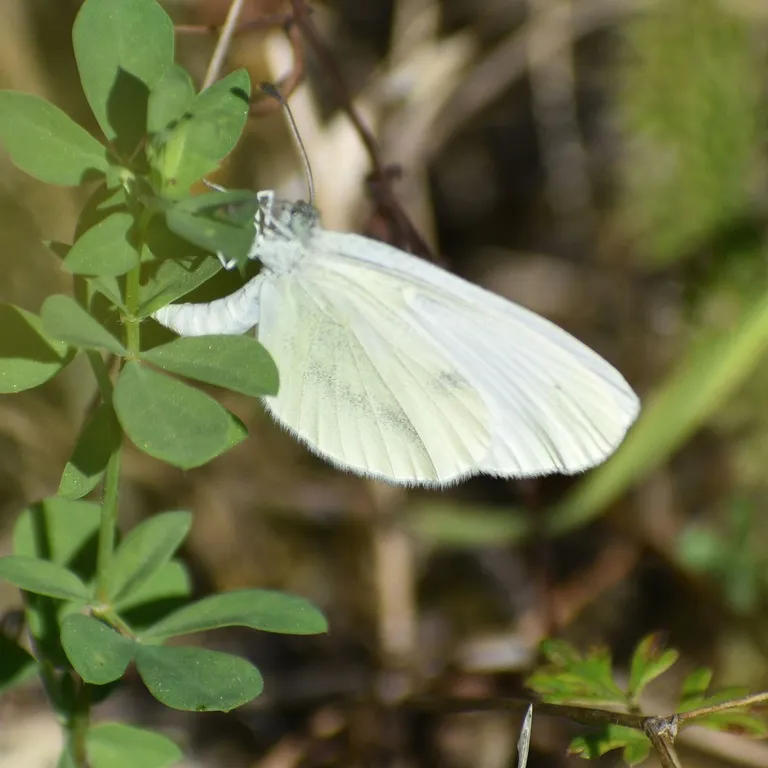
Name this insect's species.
Leptidea sinapis/juvernica
